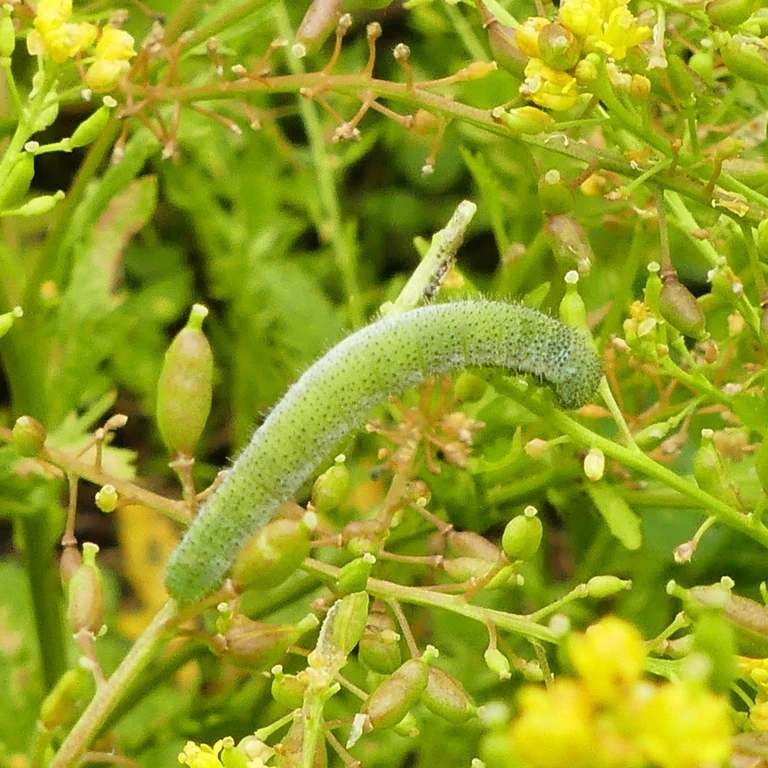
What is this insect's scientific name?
Anthocharis cardamines
